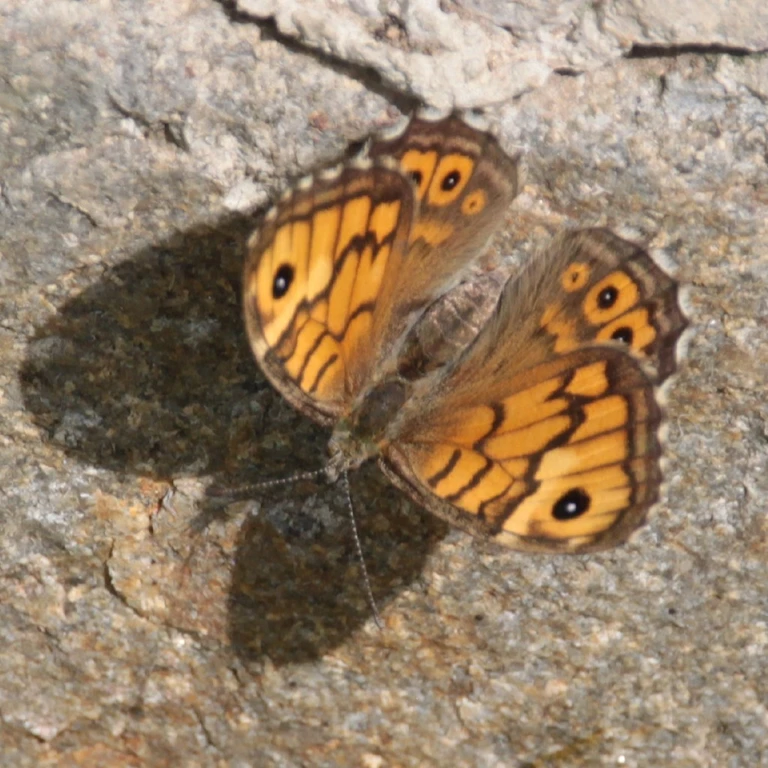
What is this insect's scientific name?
Lasiommata megera (also Pararge megera)
